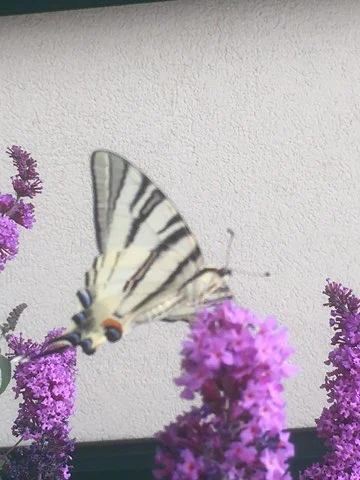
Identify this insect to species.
Iphiclides podalirius
